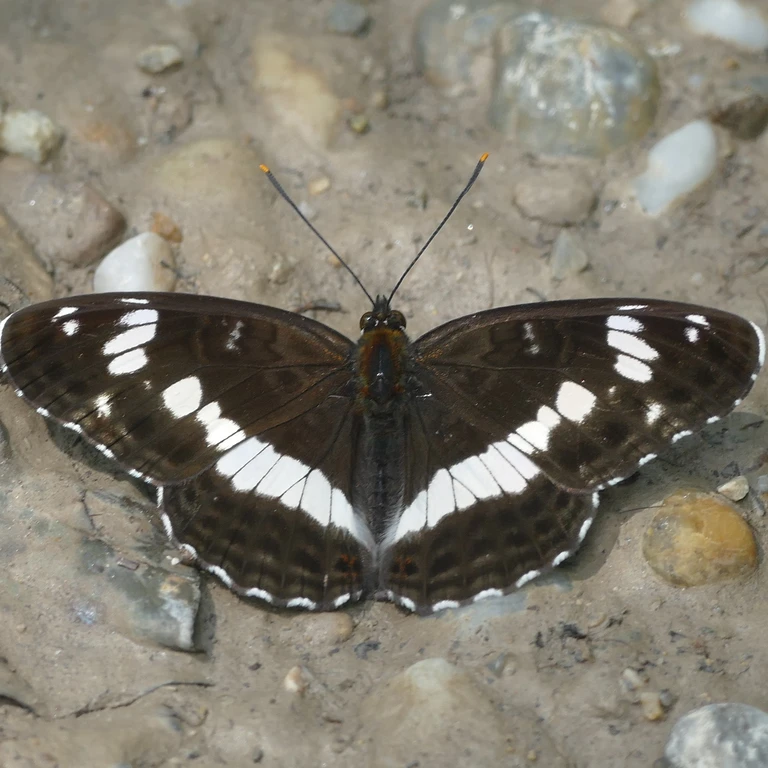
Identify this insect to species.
Limenitis camilla (also Ladoga camilla)
